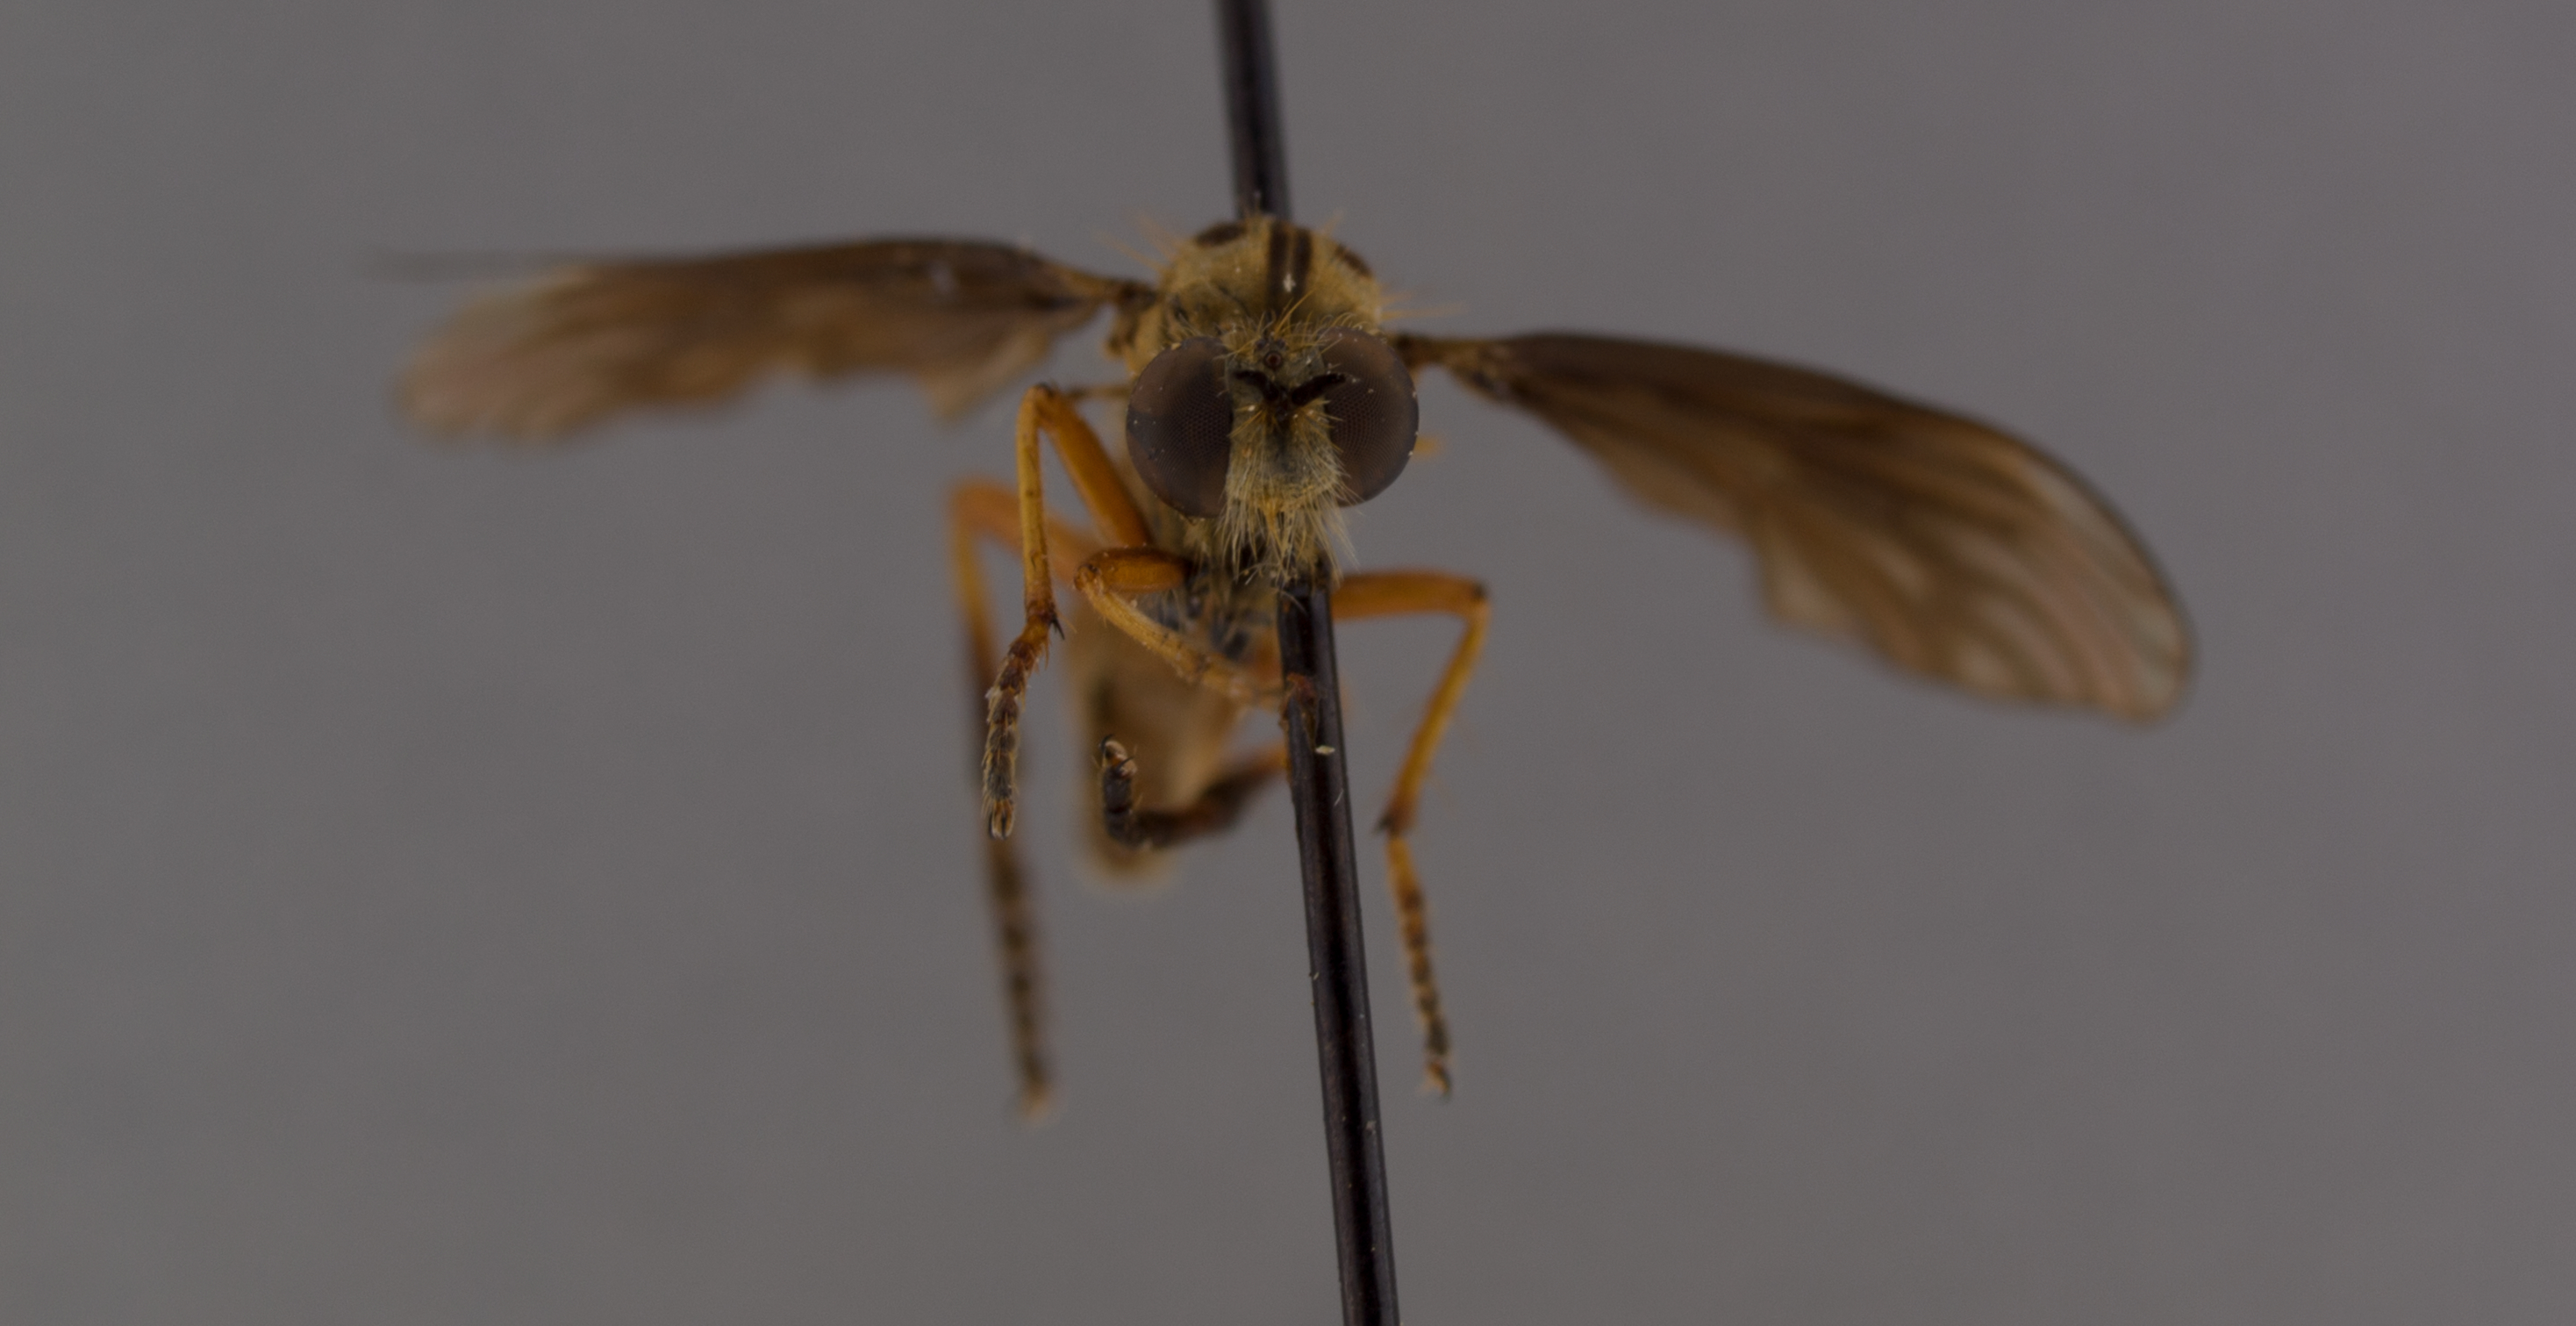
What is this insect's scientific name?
Cophura daphne
